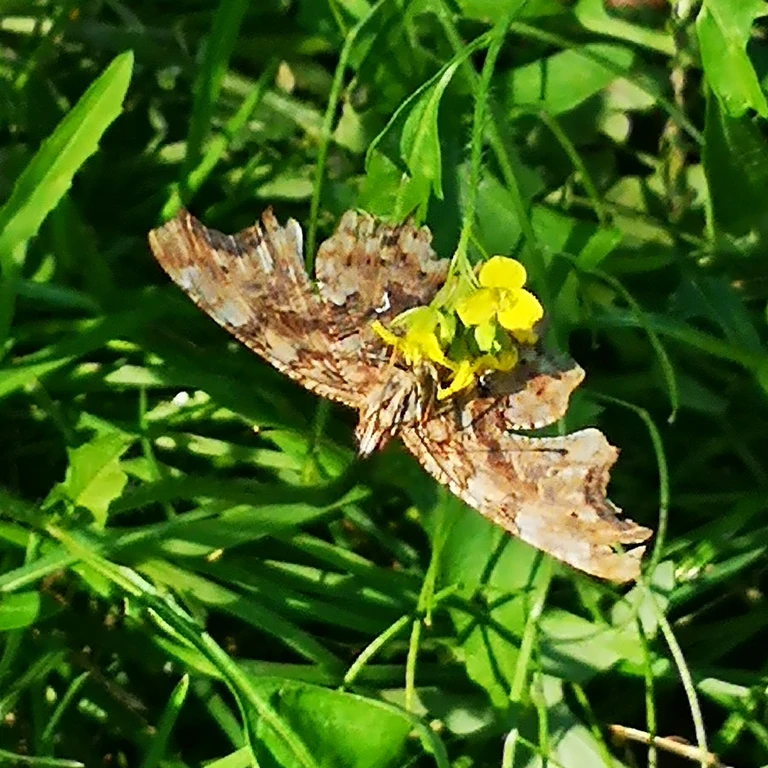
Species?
Polygonia c-album
